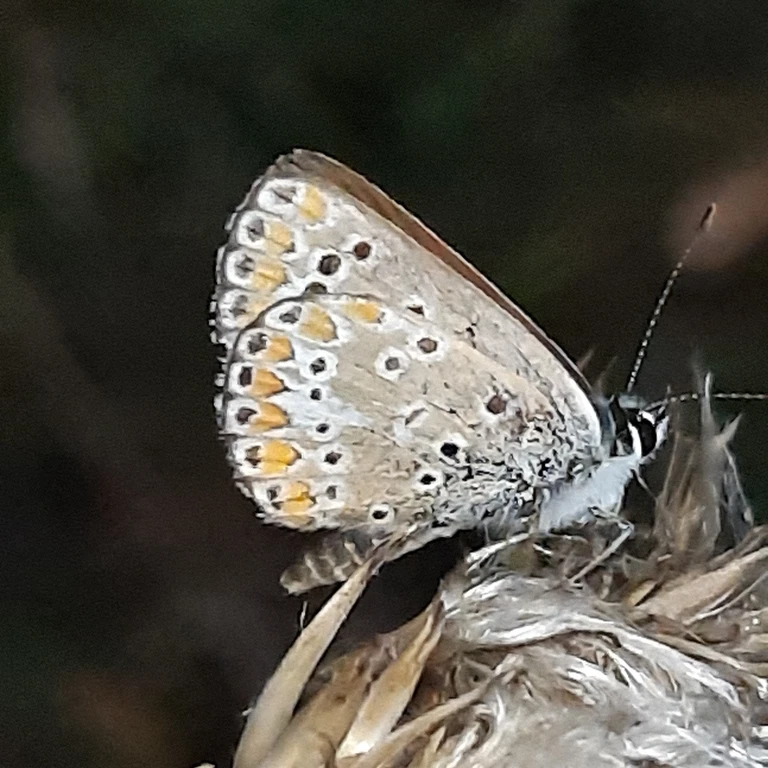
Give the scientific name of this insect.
Aricia agestis/artaxerxes
